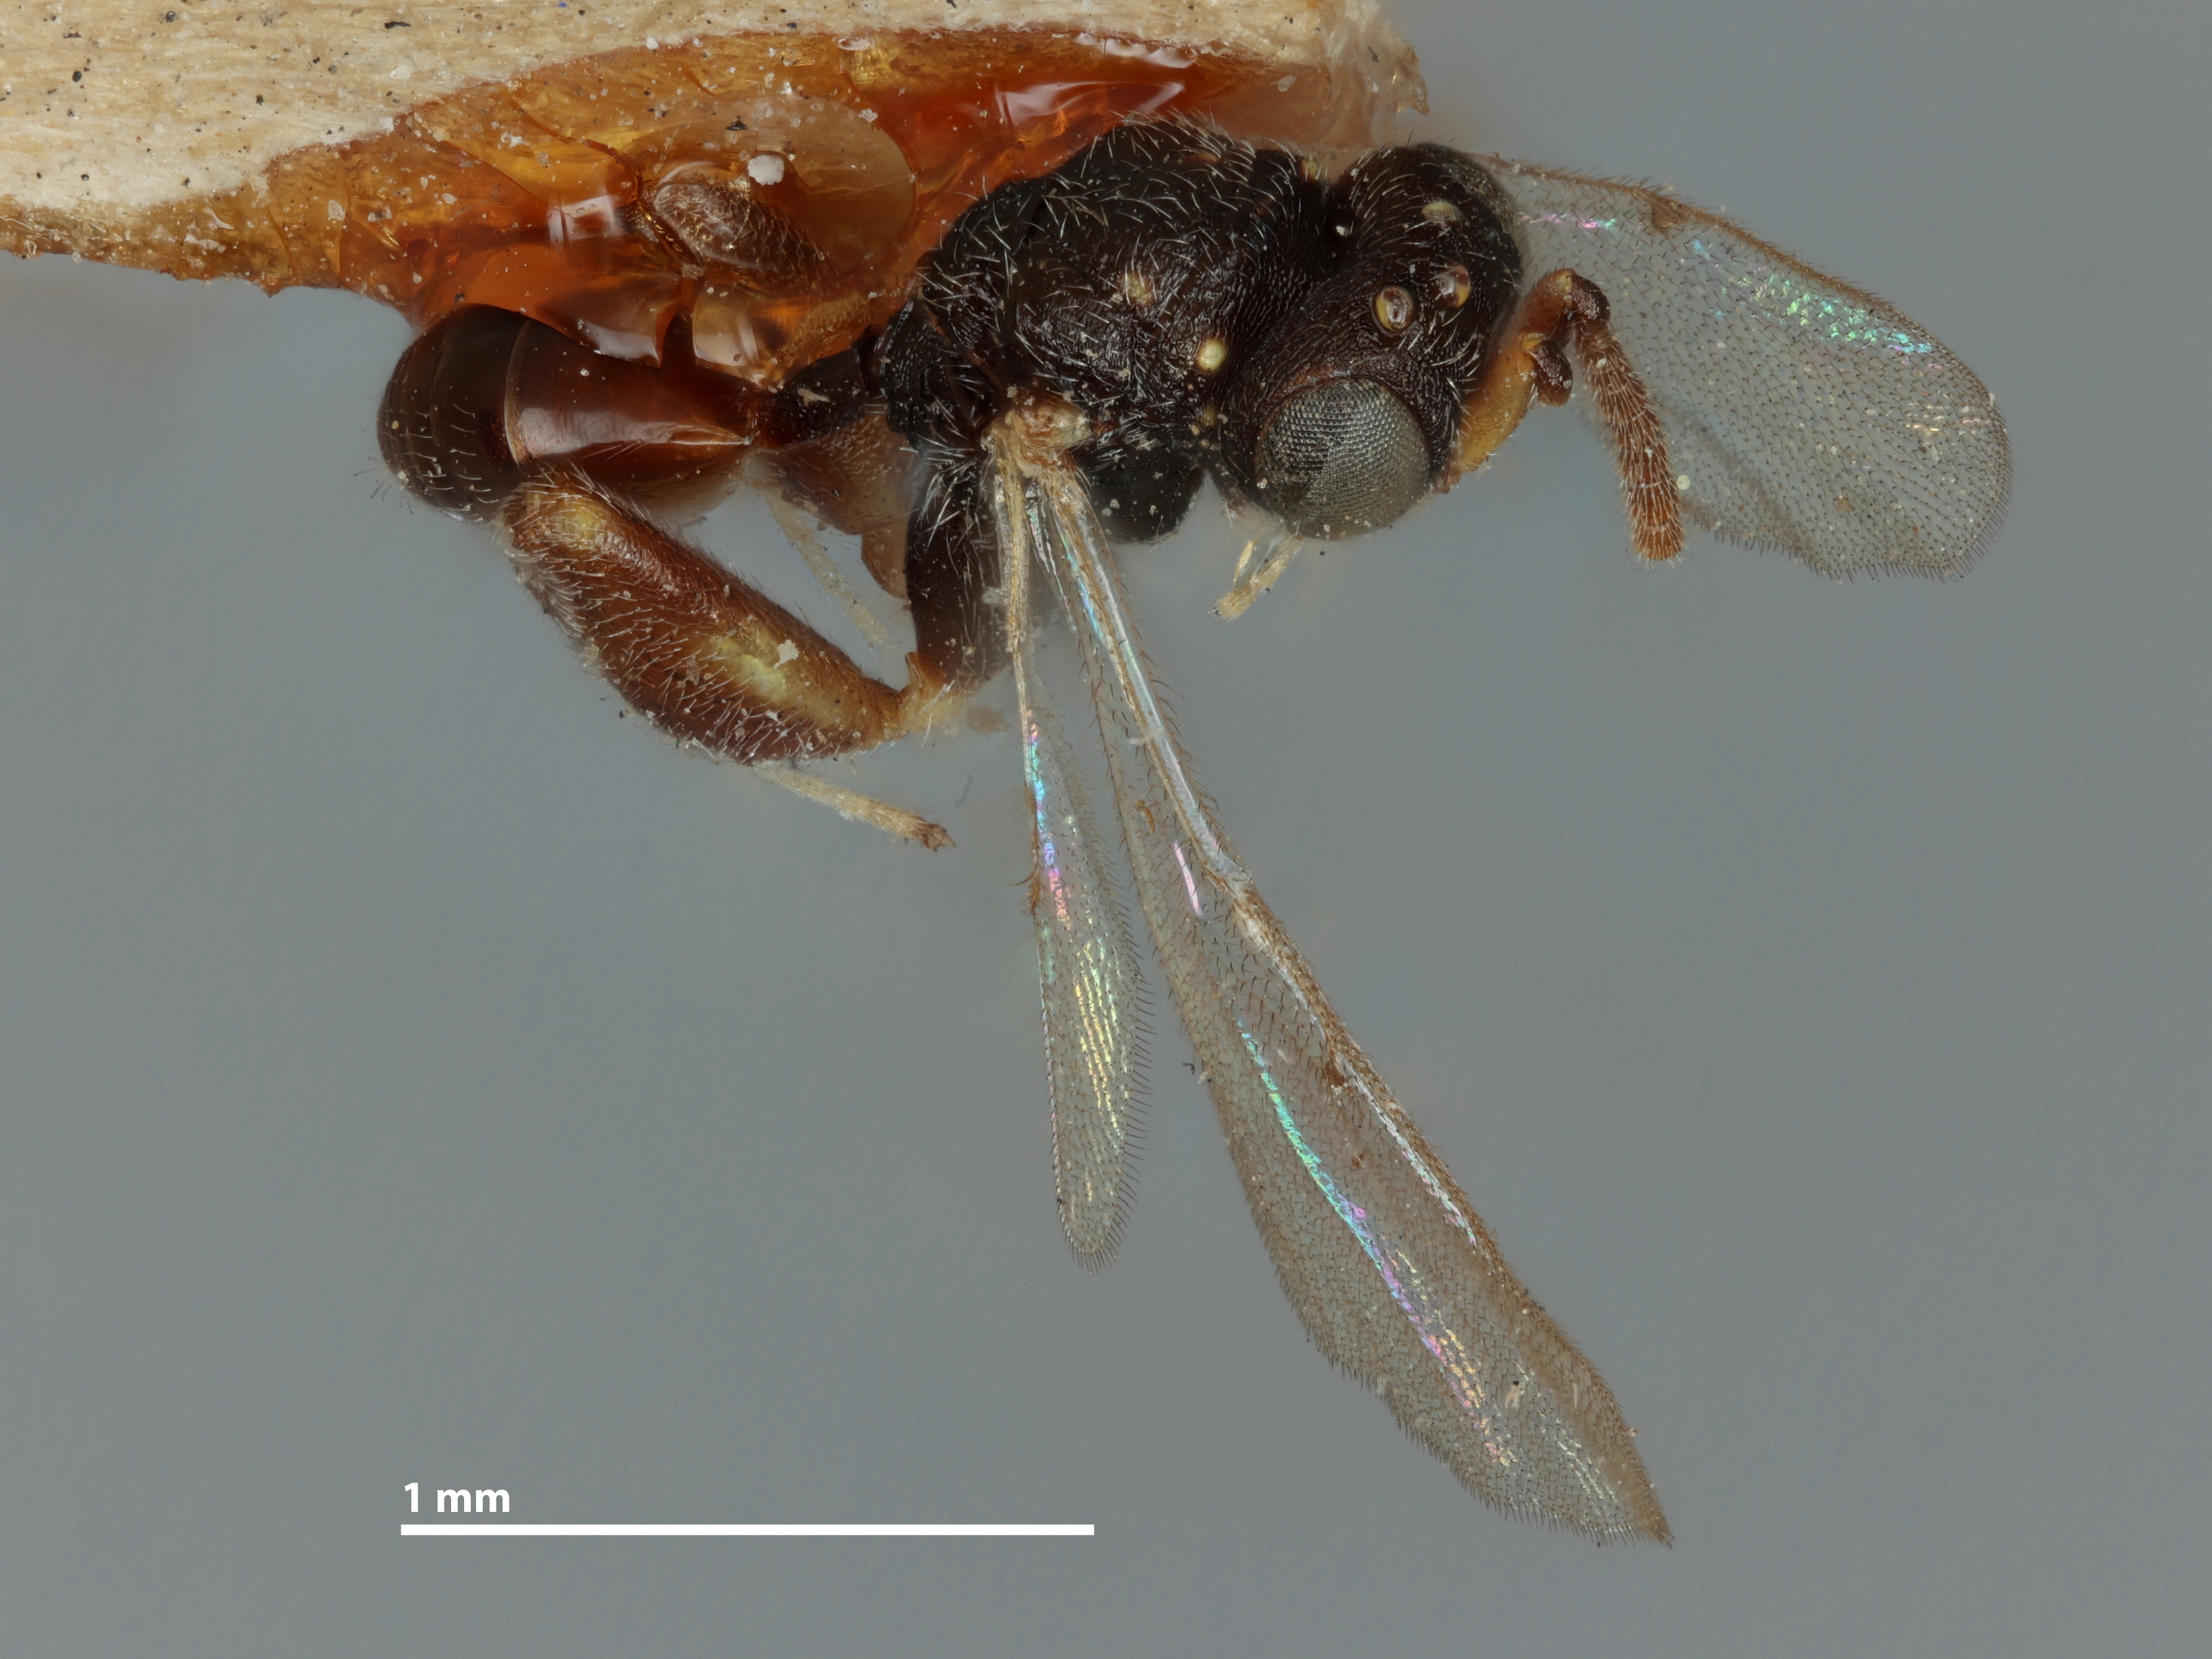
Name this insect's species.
Smicra albifrons
